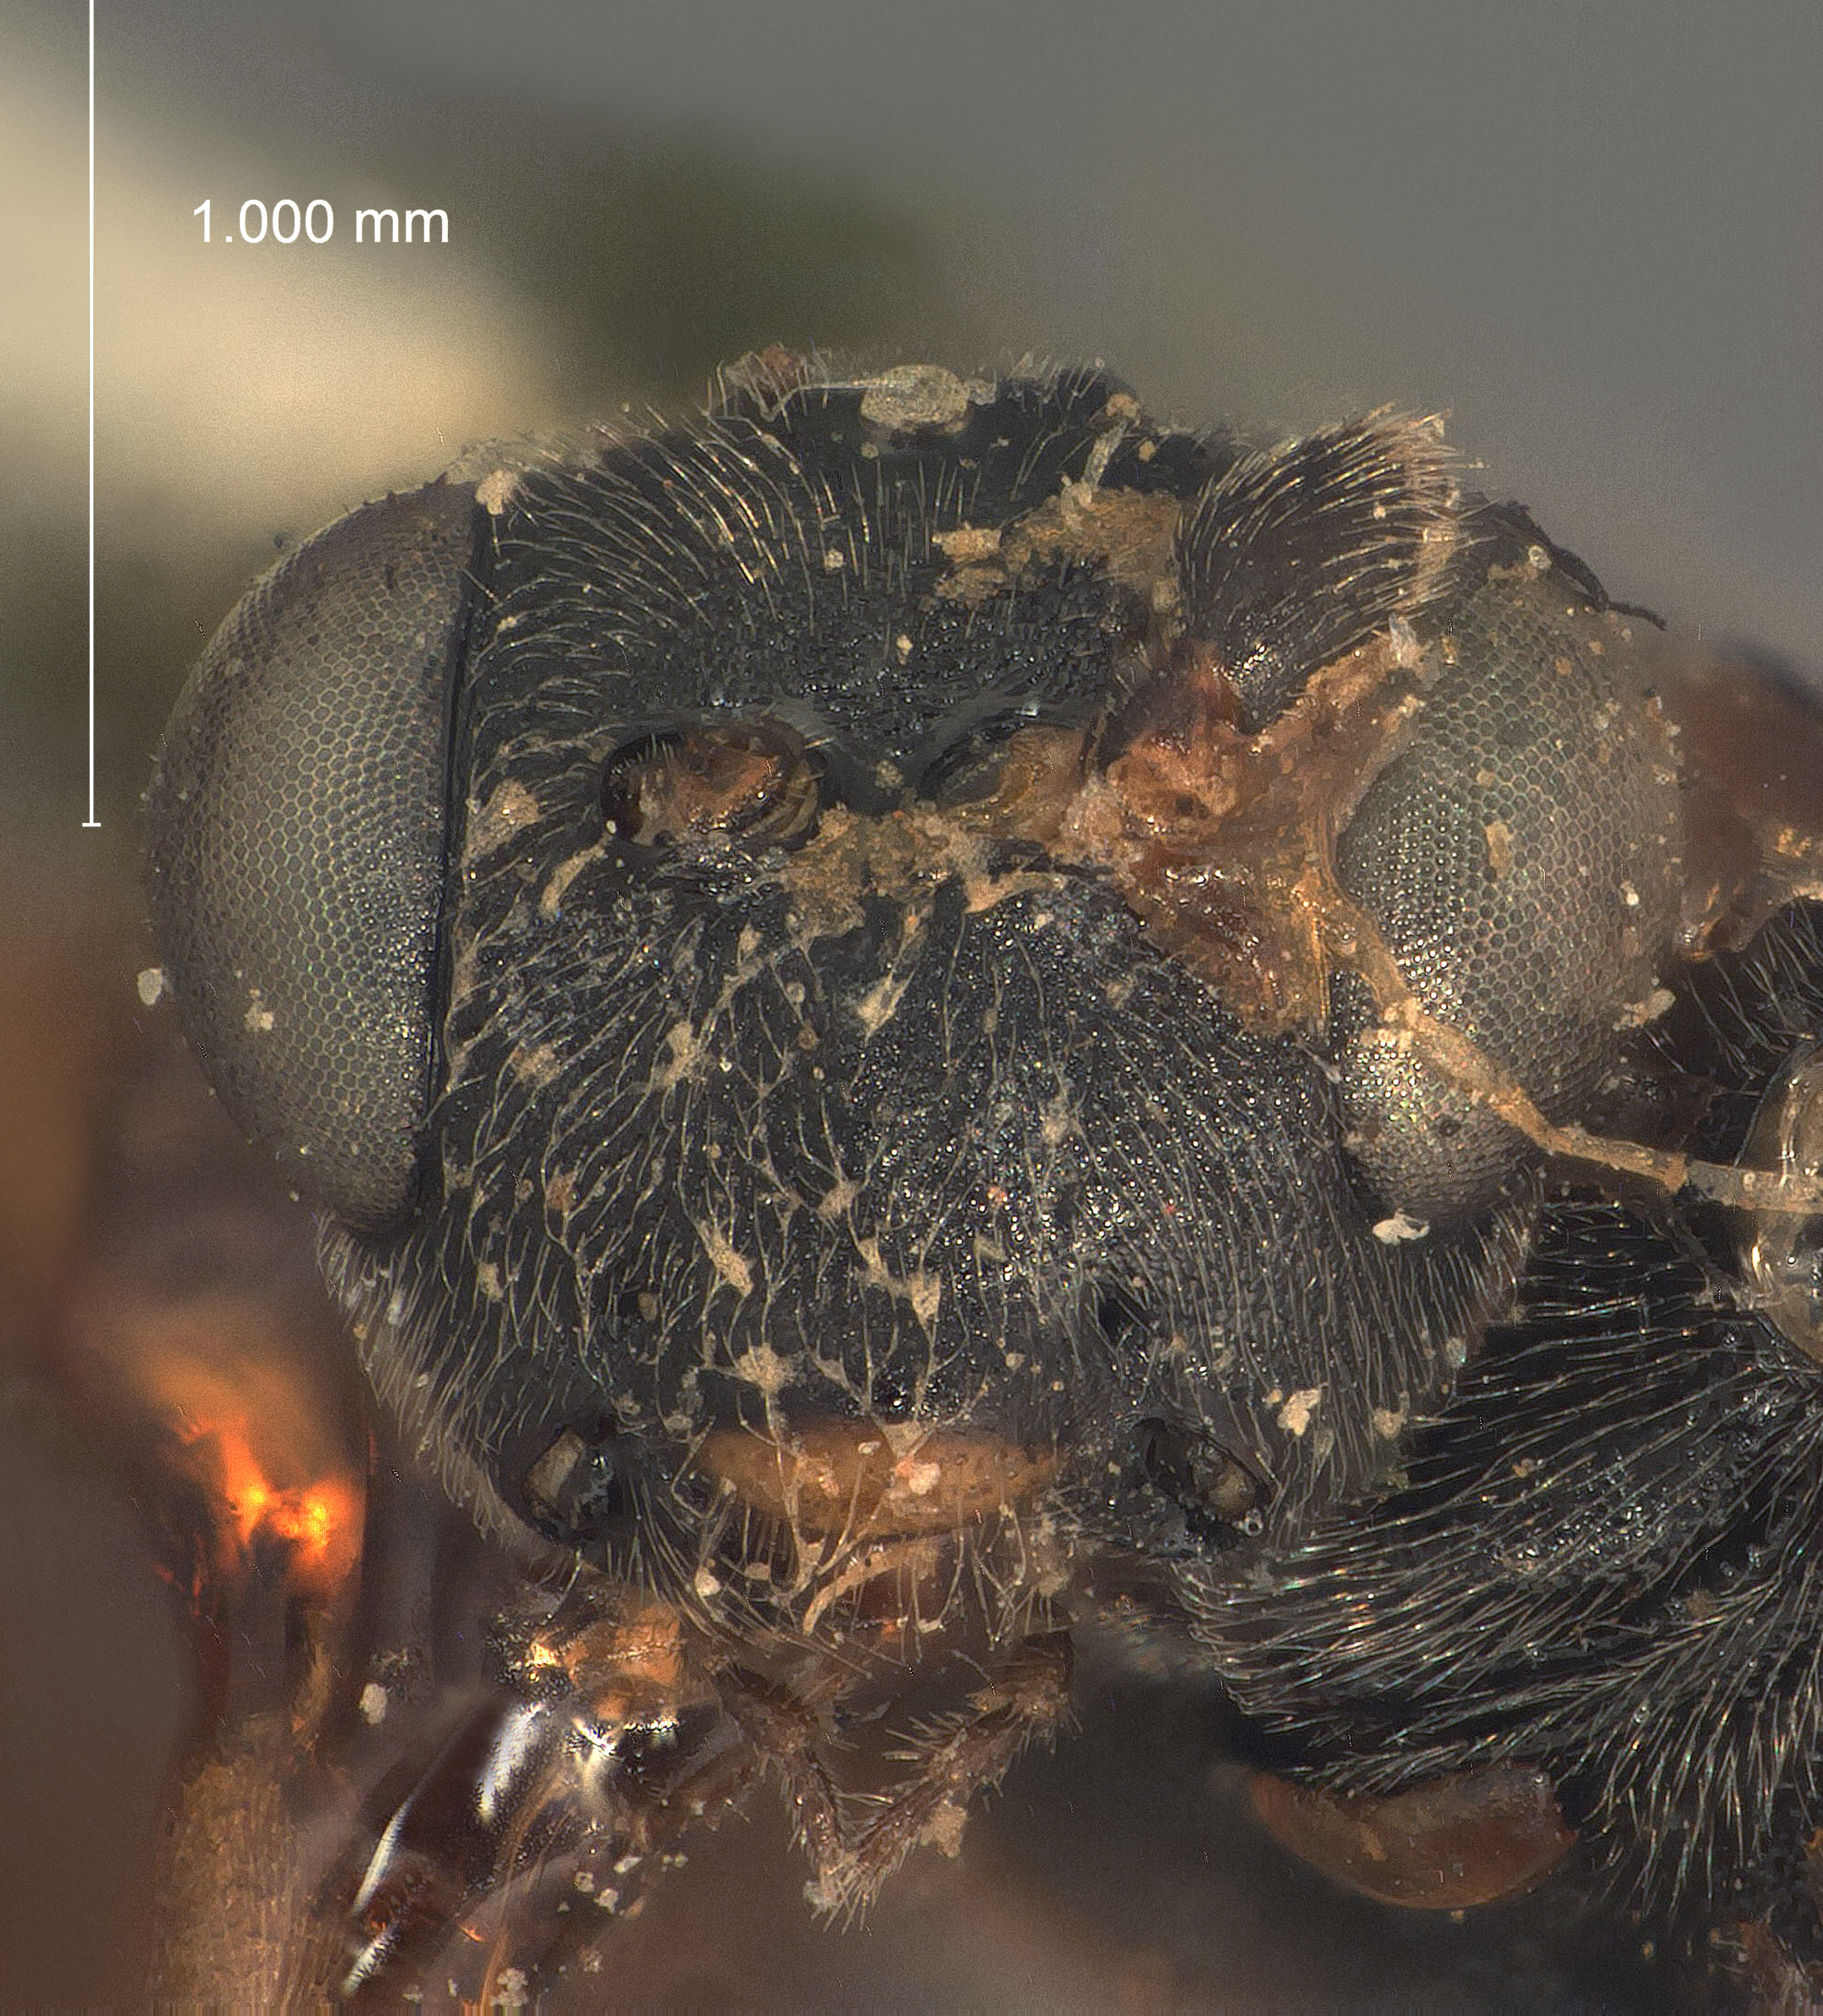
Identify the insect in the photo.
Lissonota alaskensis
